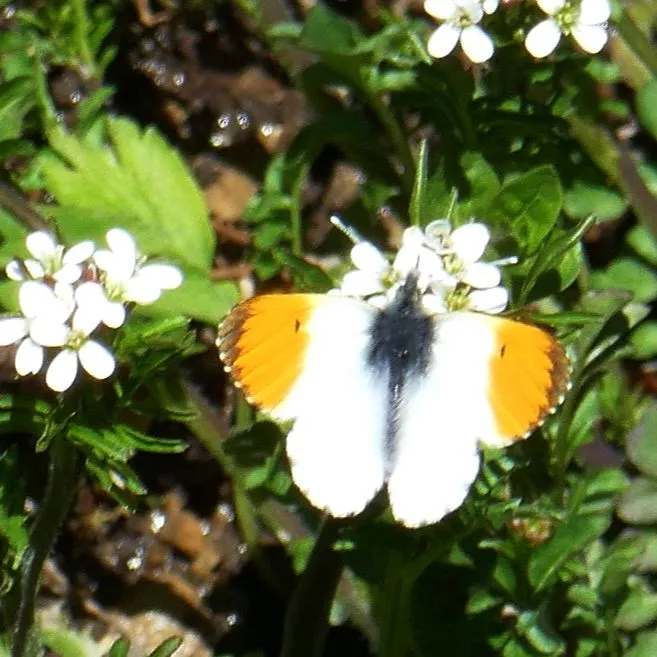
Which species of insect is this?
Anthocharis cardamines
